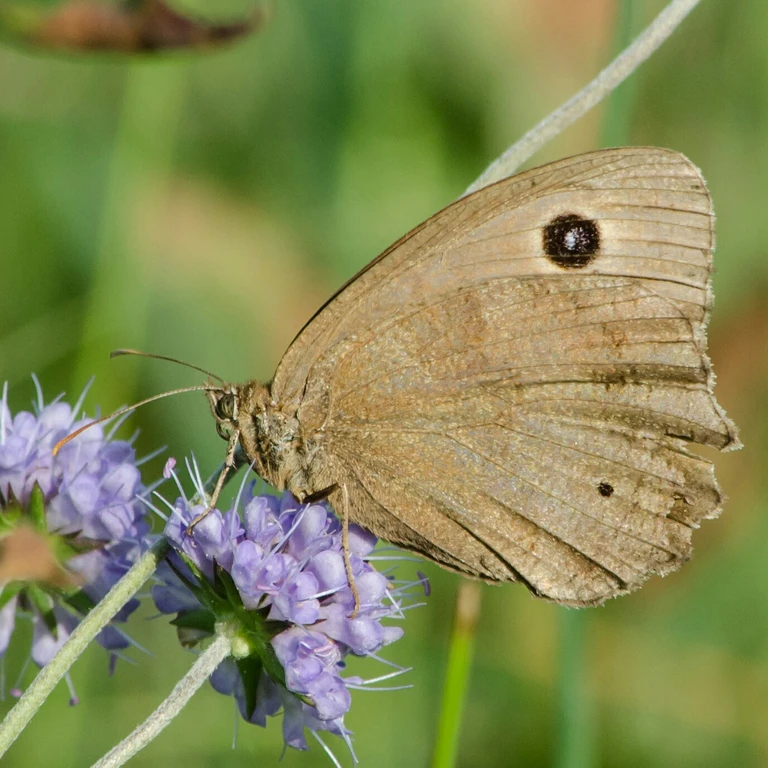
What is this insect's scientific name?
Minois dryas
